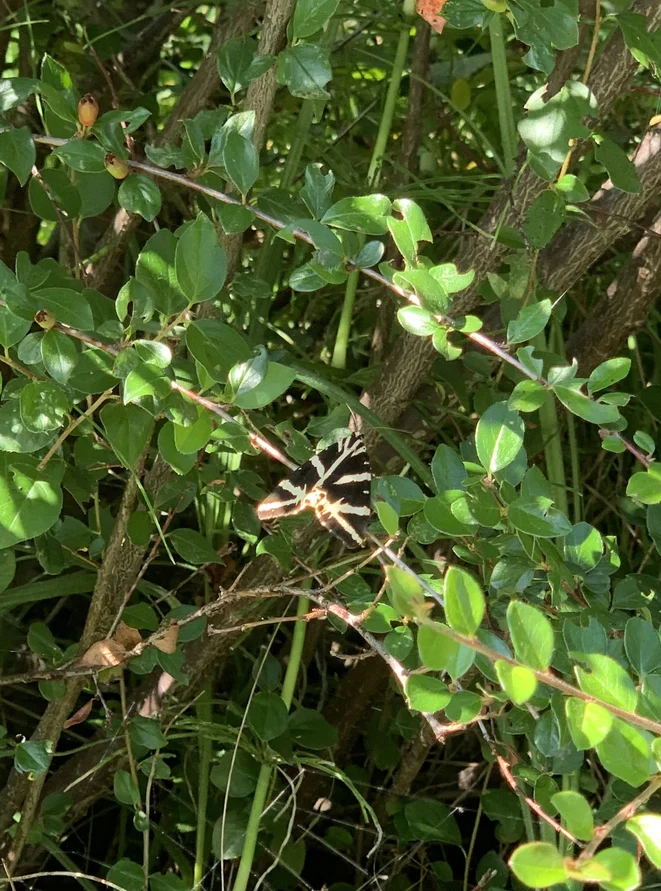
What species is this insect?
Euplagia quadripunctaria
